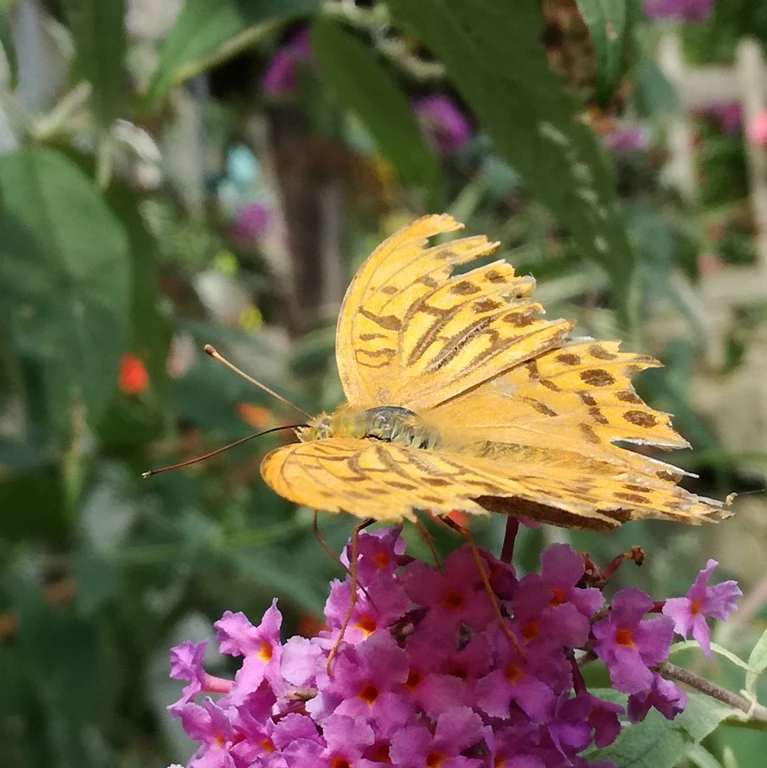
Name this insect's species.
Argynnis paphia
